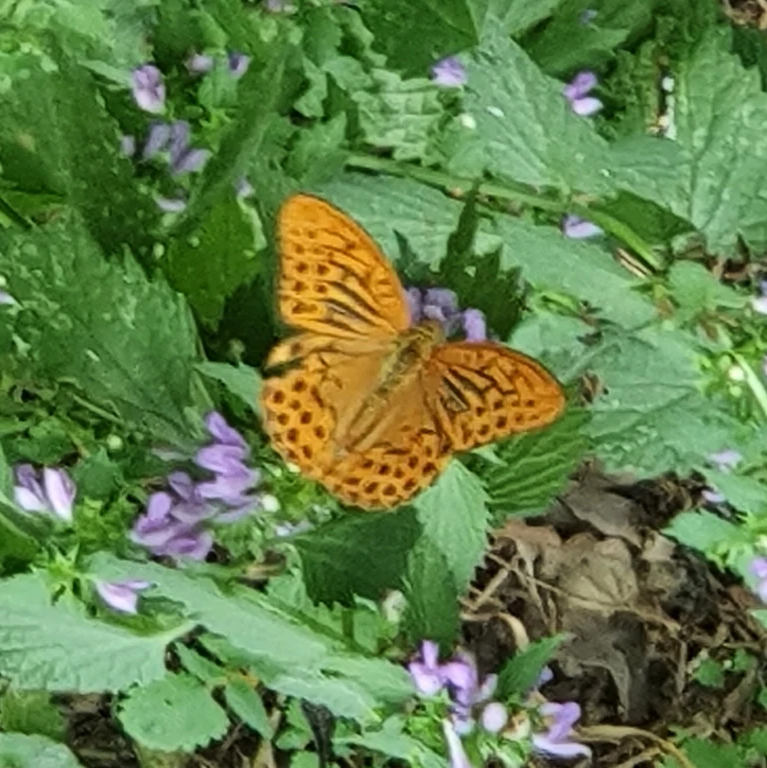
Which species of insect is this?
Argynnis paphia
